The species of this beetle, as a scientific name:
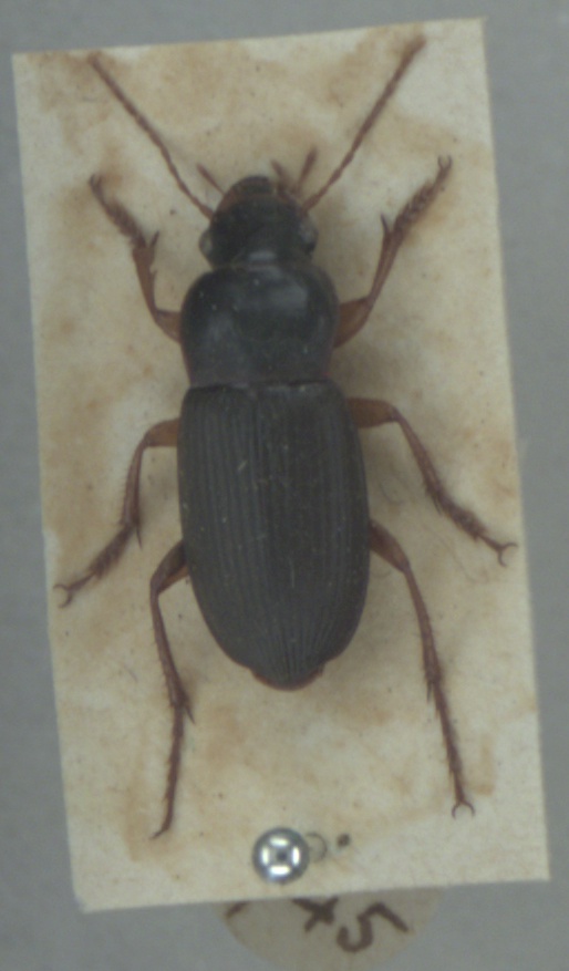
Harpalus rufipes
